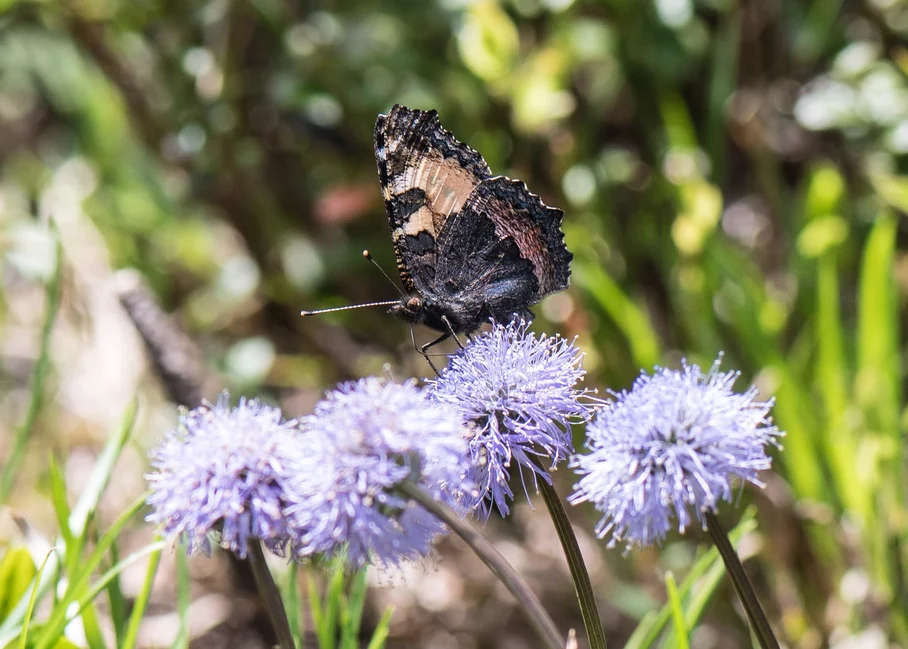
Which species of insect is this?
Aglais urticae
